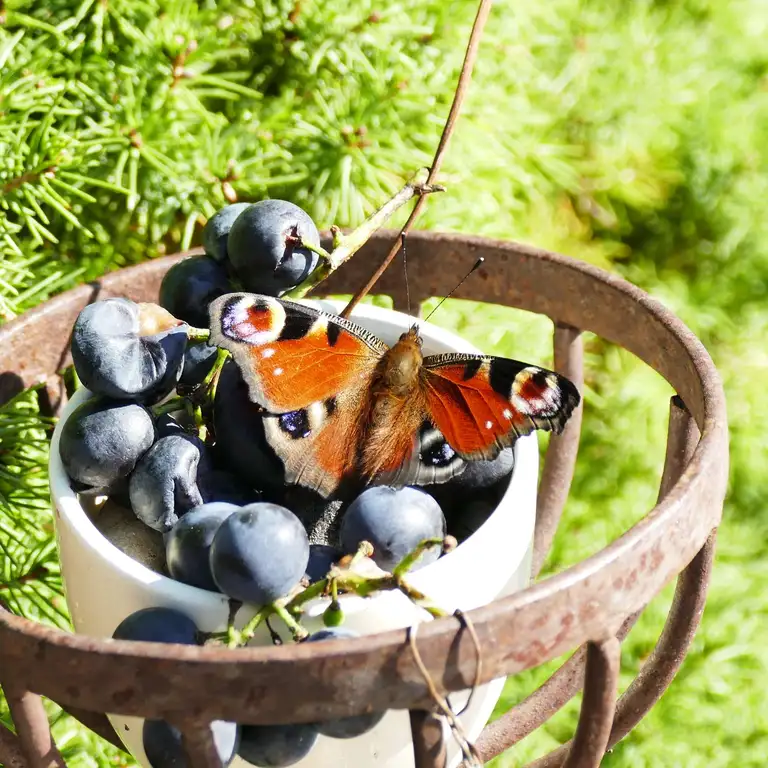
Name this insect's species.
Aglais io
